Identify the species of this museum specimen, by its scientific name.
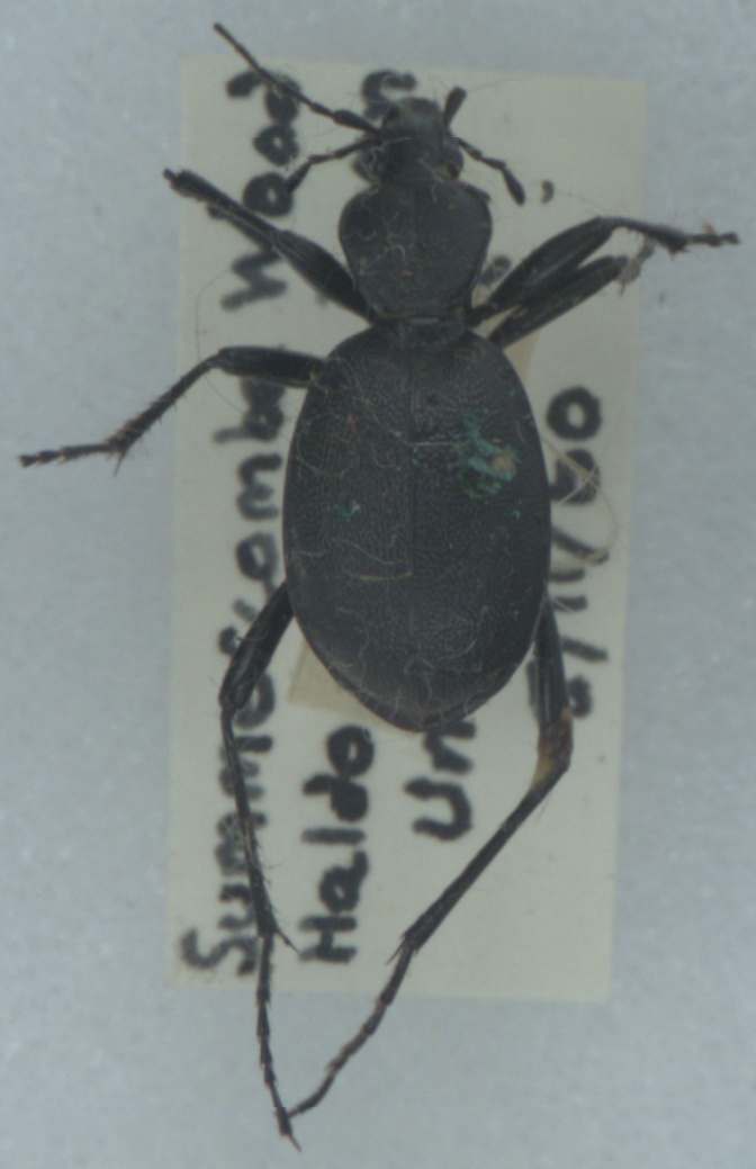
Cychrus caraboides
